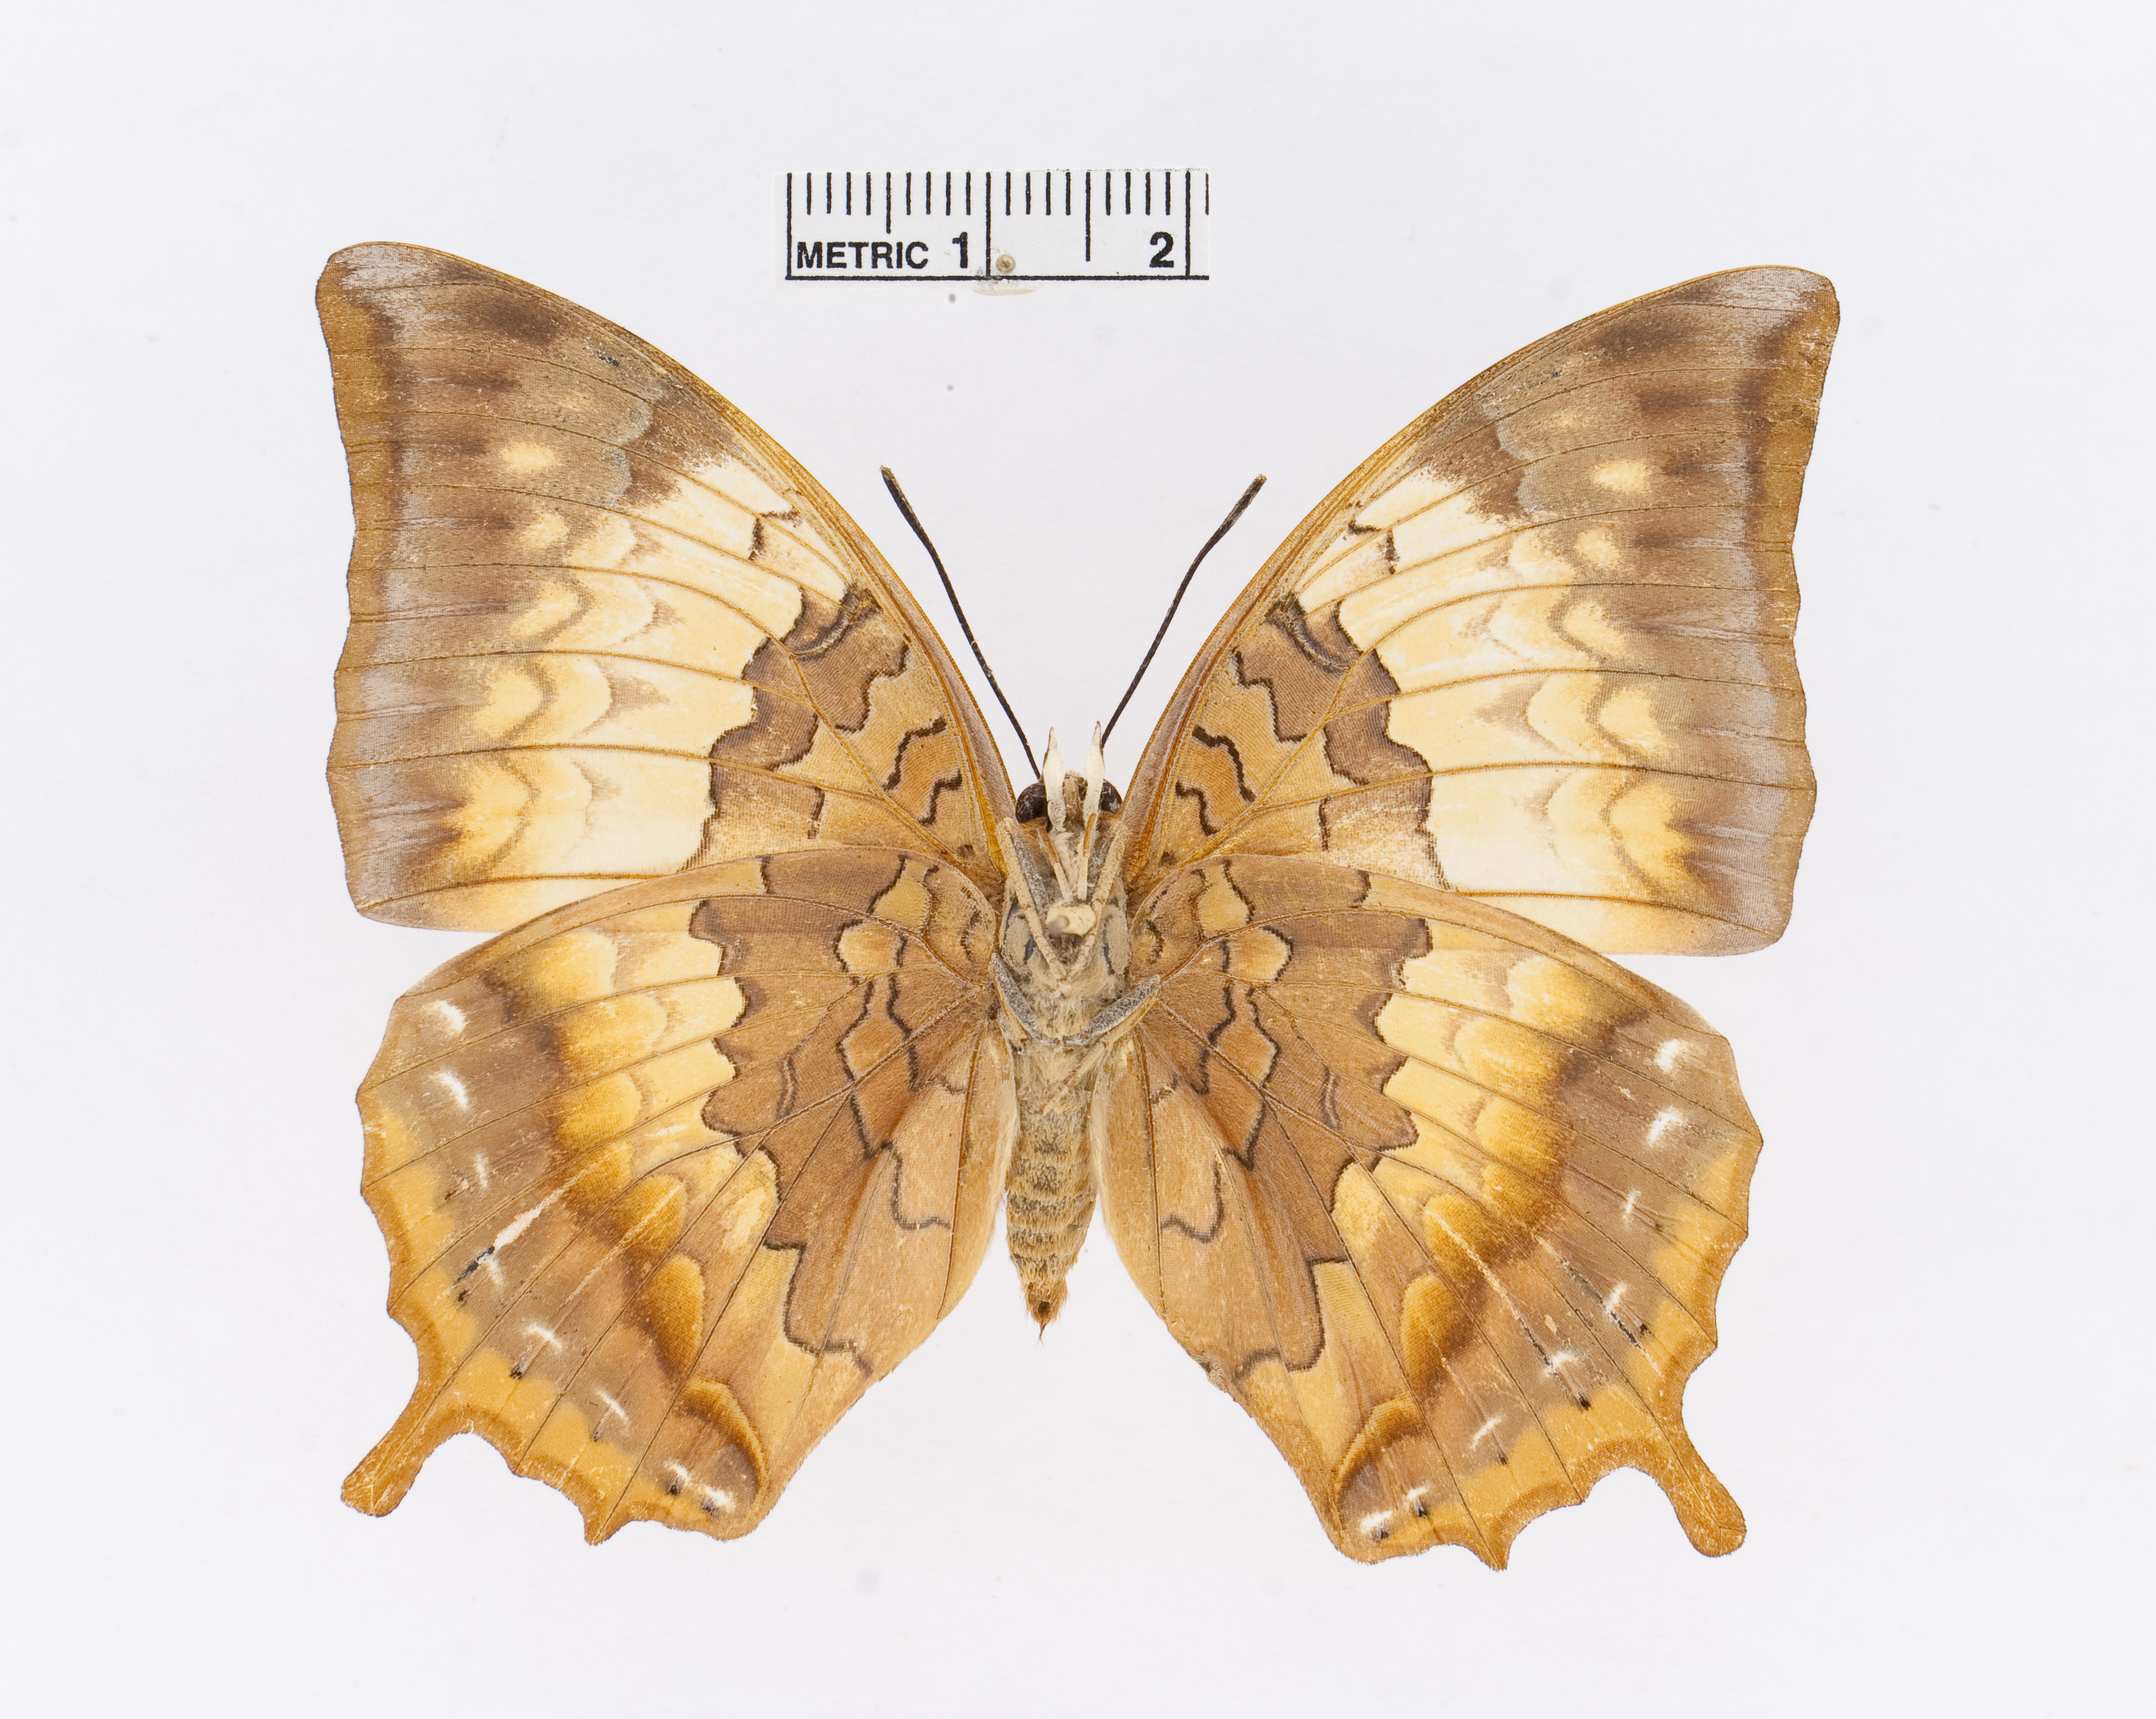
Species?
Charaxes bernardus
